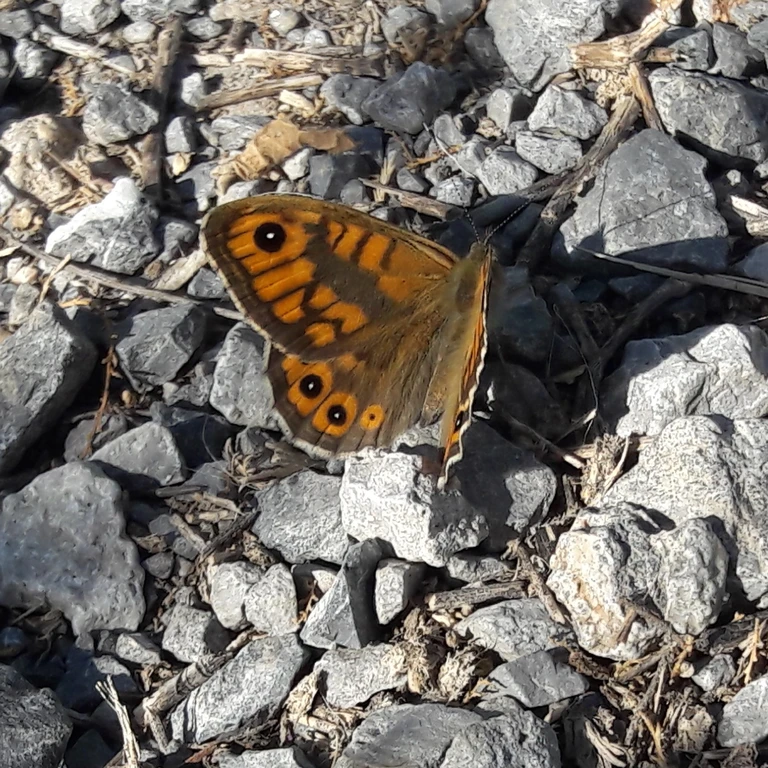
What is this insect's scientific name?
Lasiommata megera (also Pararge megera)
